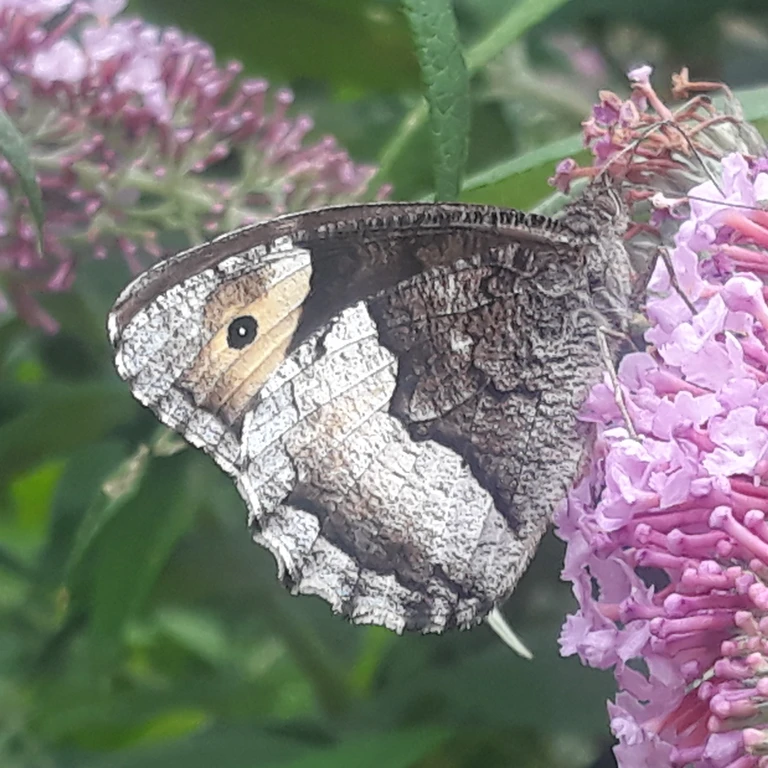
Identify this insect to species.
Hipparchia alcyone
